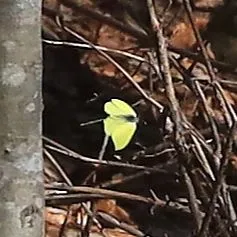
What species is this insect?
Gonepteryx rhamni
